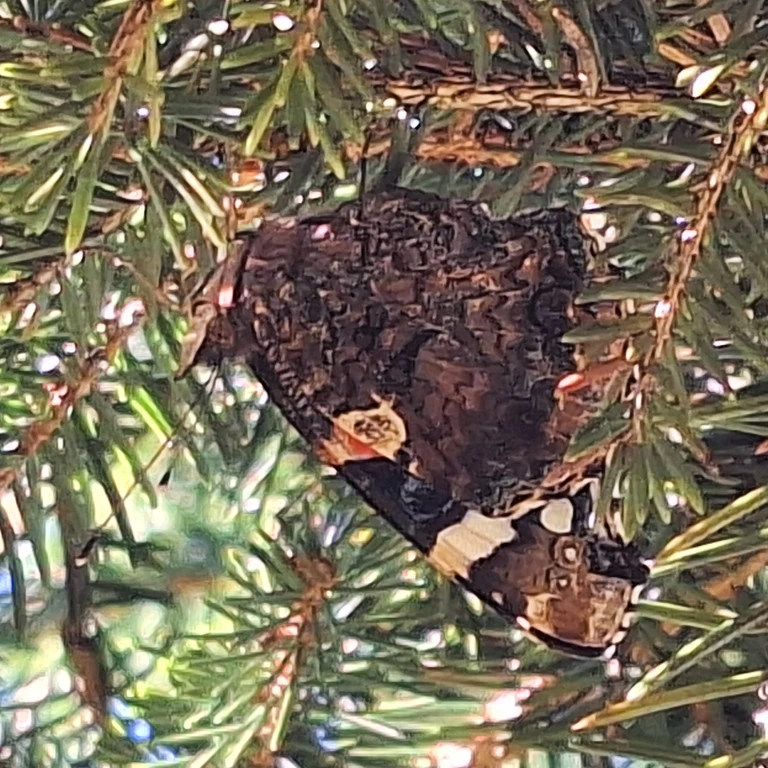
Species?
Vanessa atalanta
